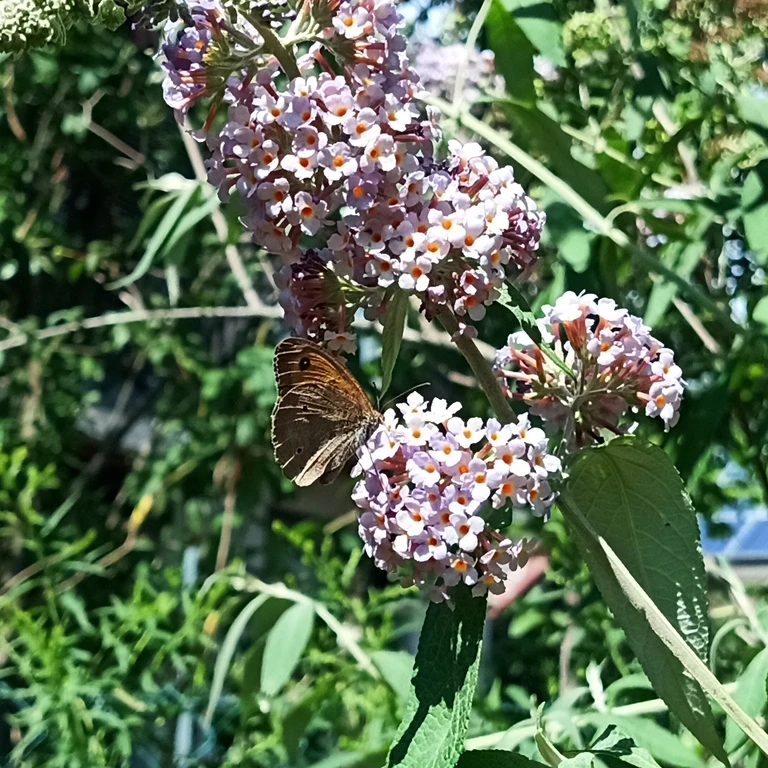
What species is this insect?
Maniola jurtina
